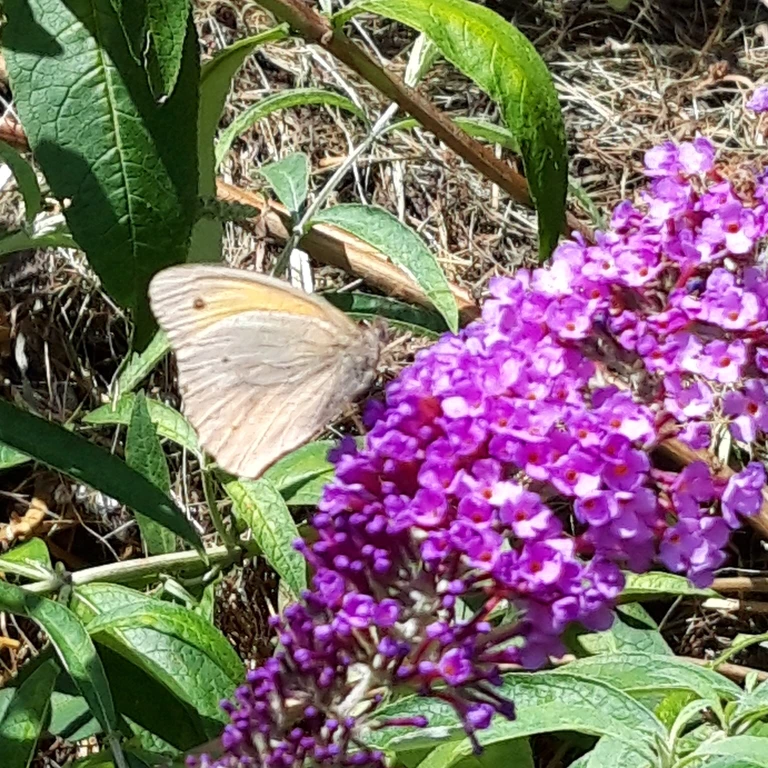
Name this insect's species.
Maniola jurtina
